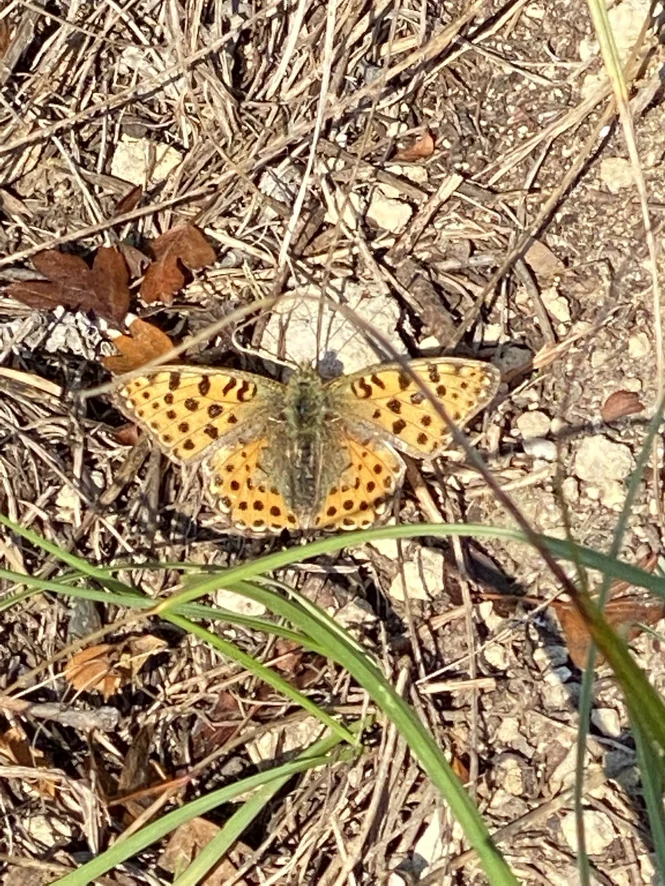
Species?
Issoria lathonia
